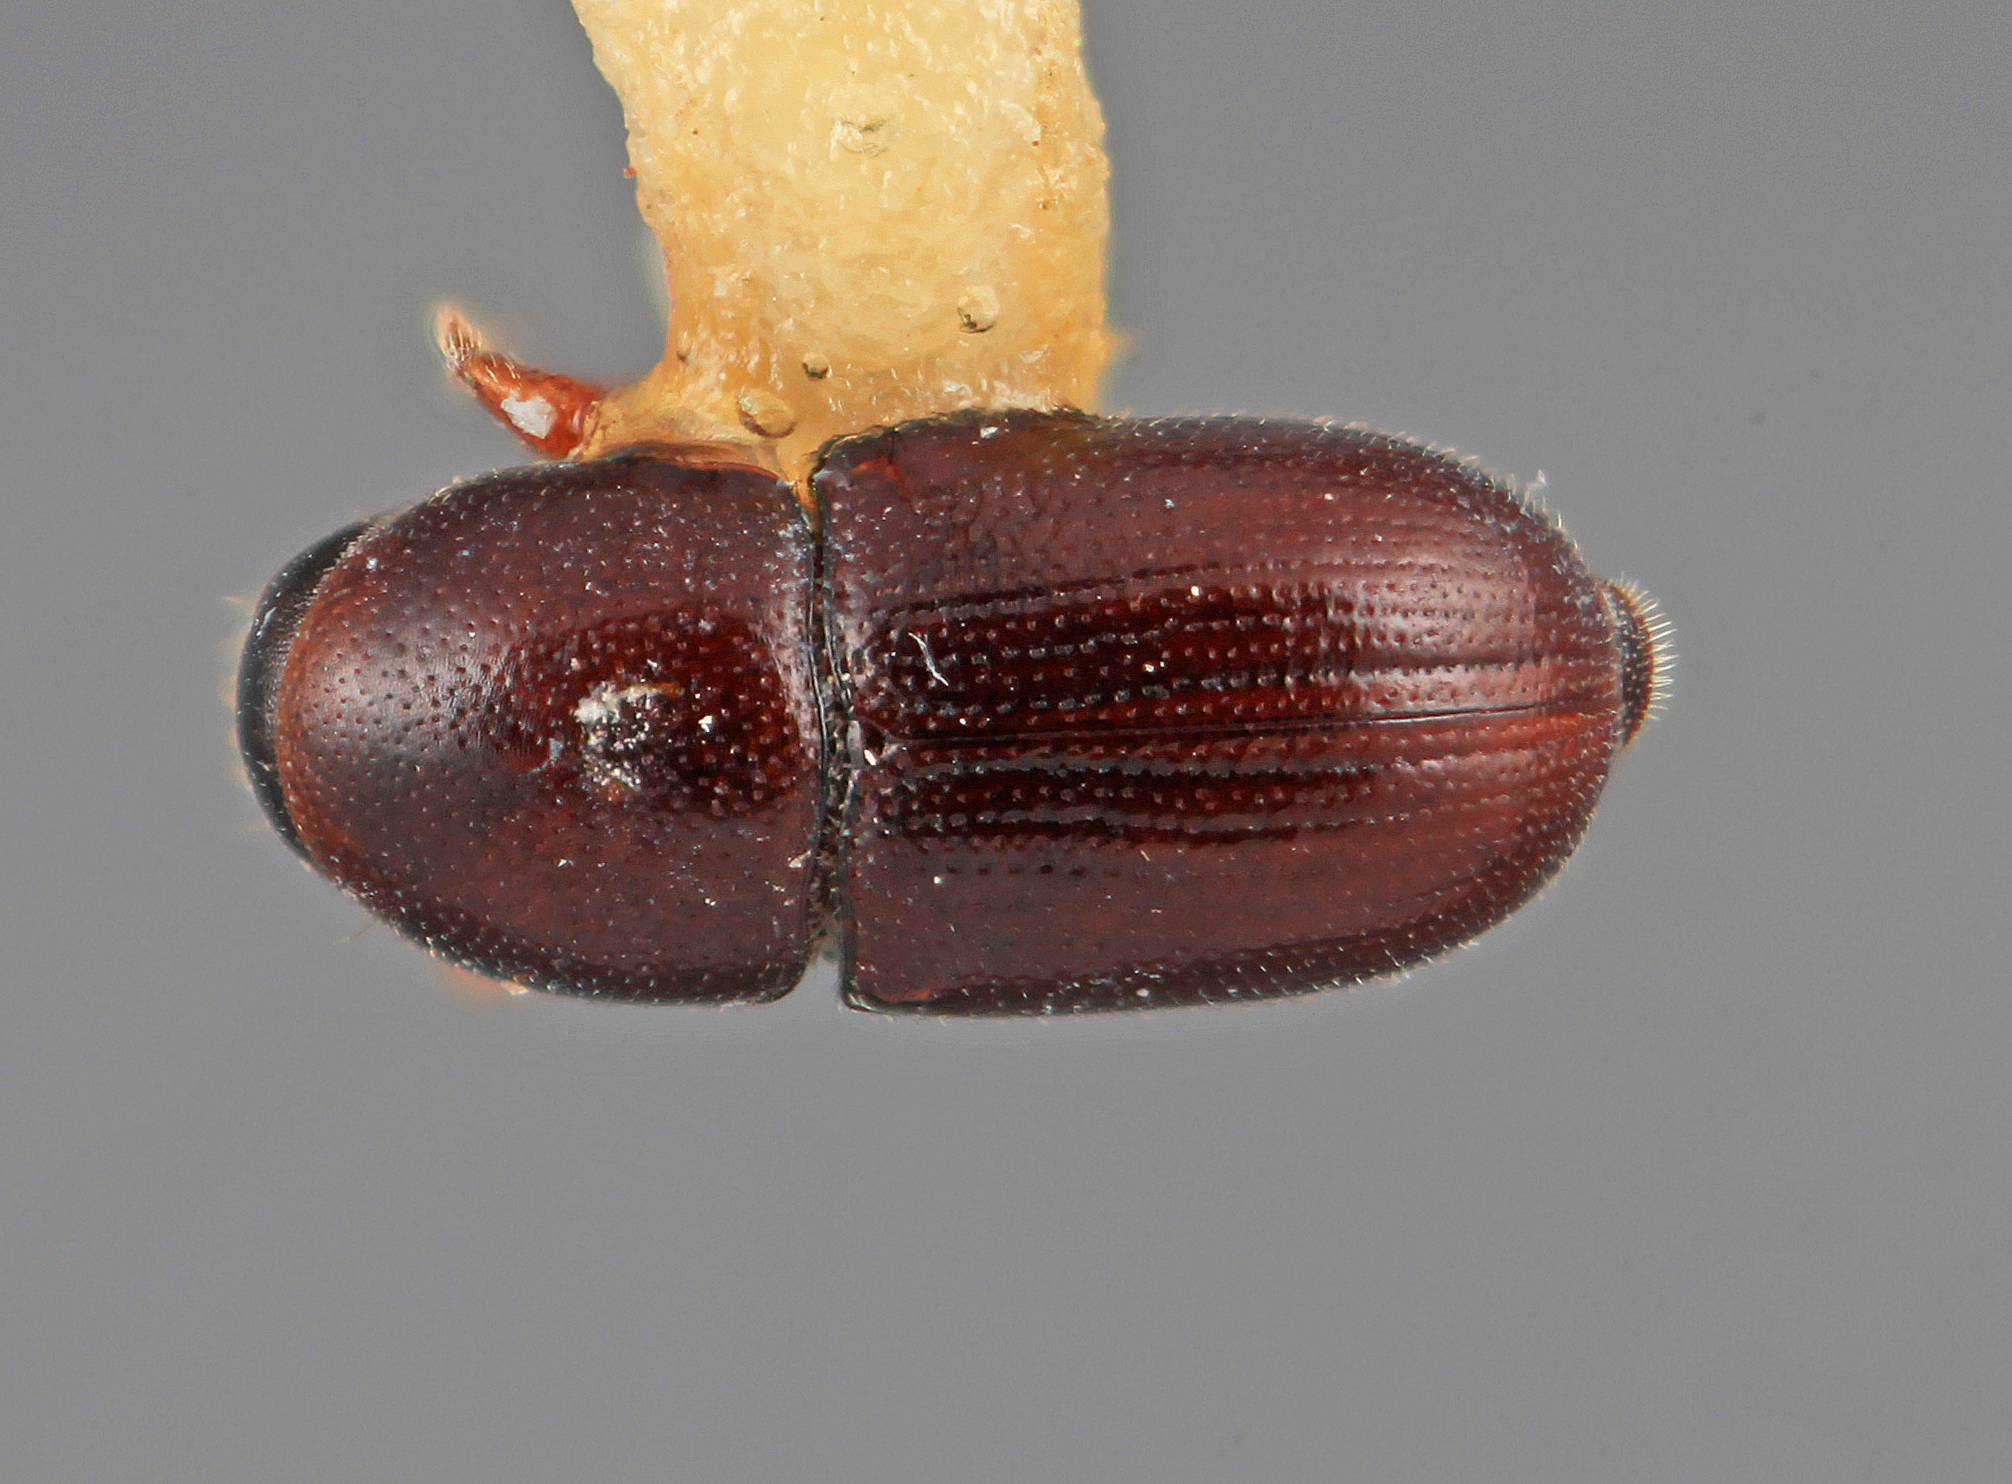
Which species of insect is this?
Scolytodes venustus
